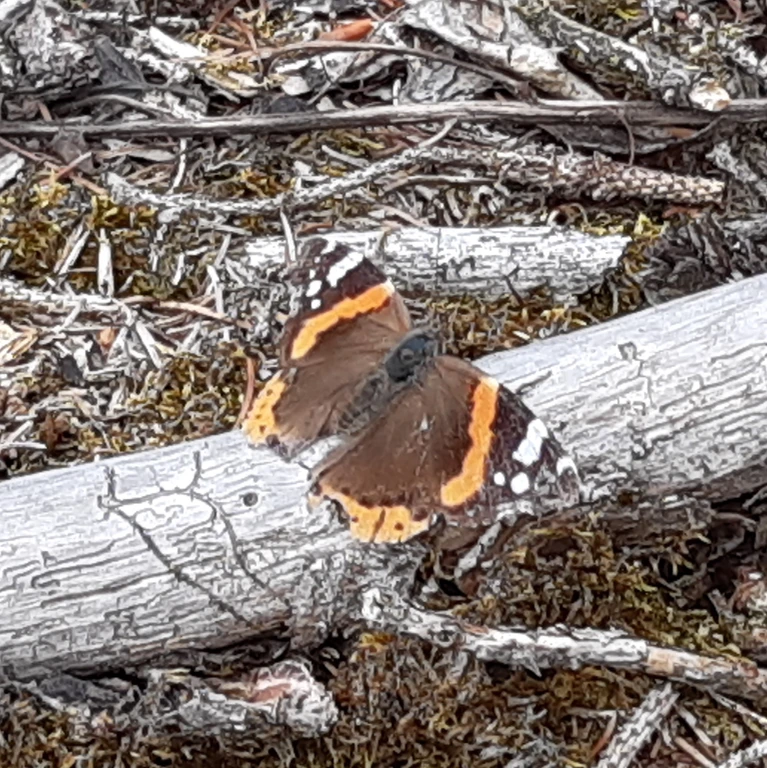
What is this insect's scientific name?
Vanessa atalanta
